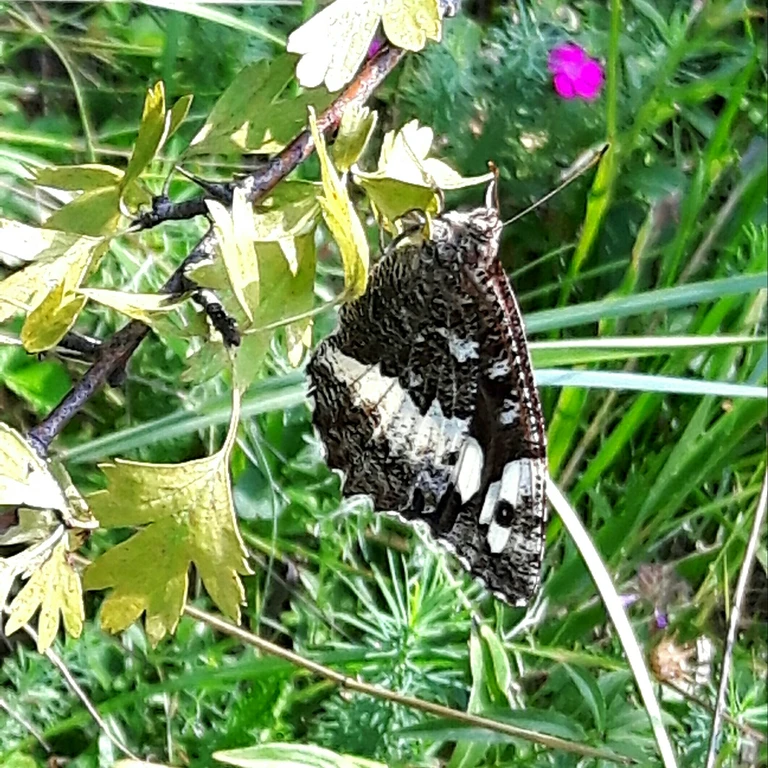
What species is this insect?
Brintesia circe
